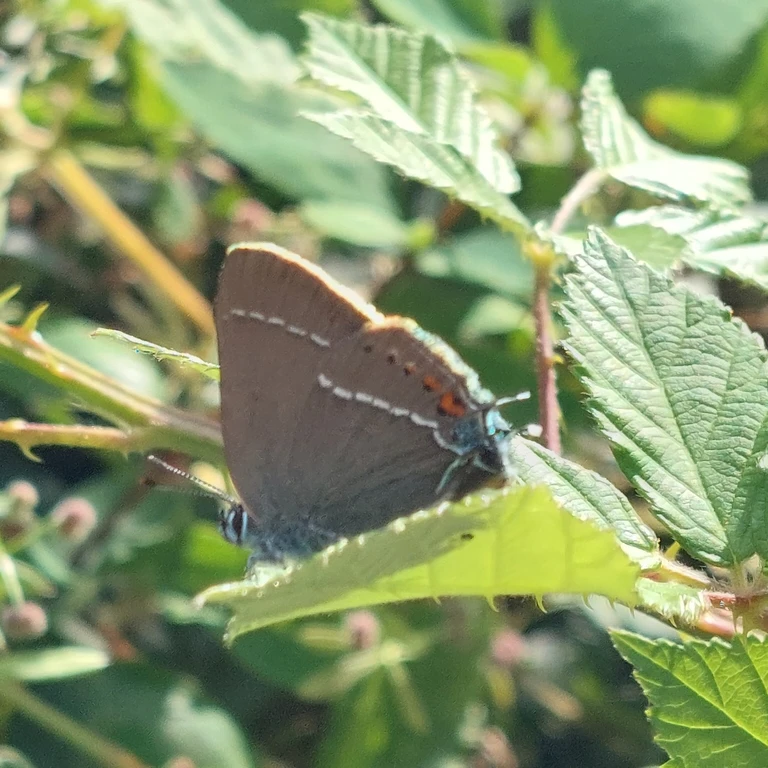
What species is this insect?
Satyrium spini (also Tuttiola spini)
